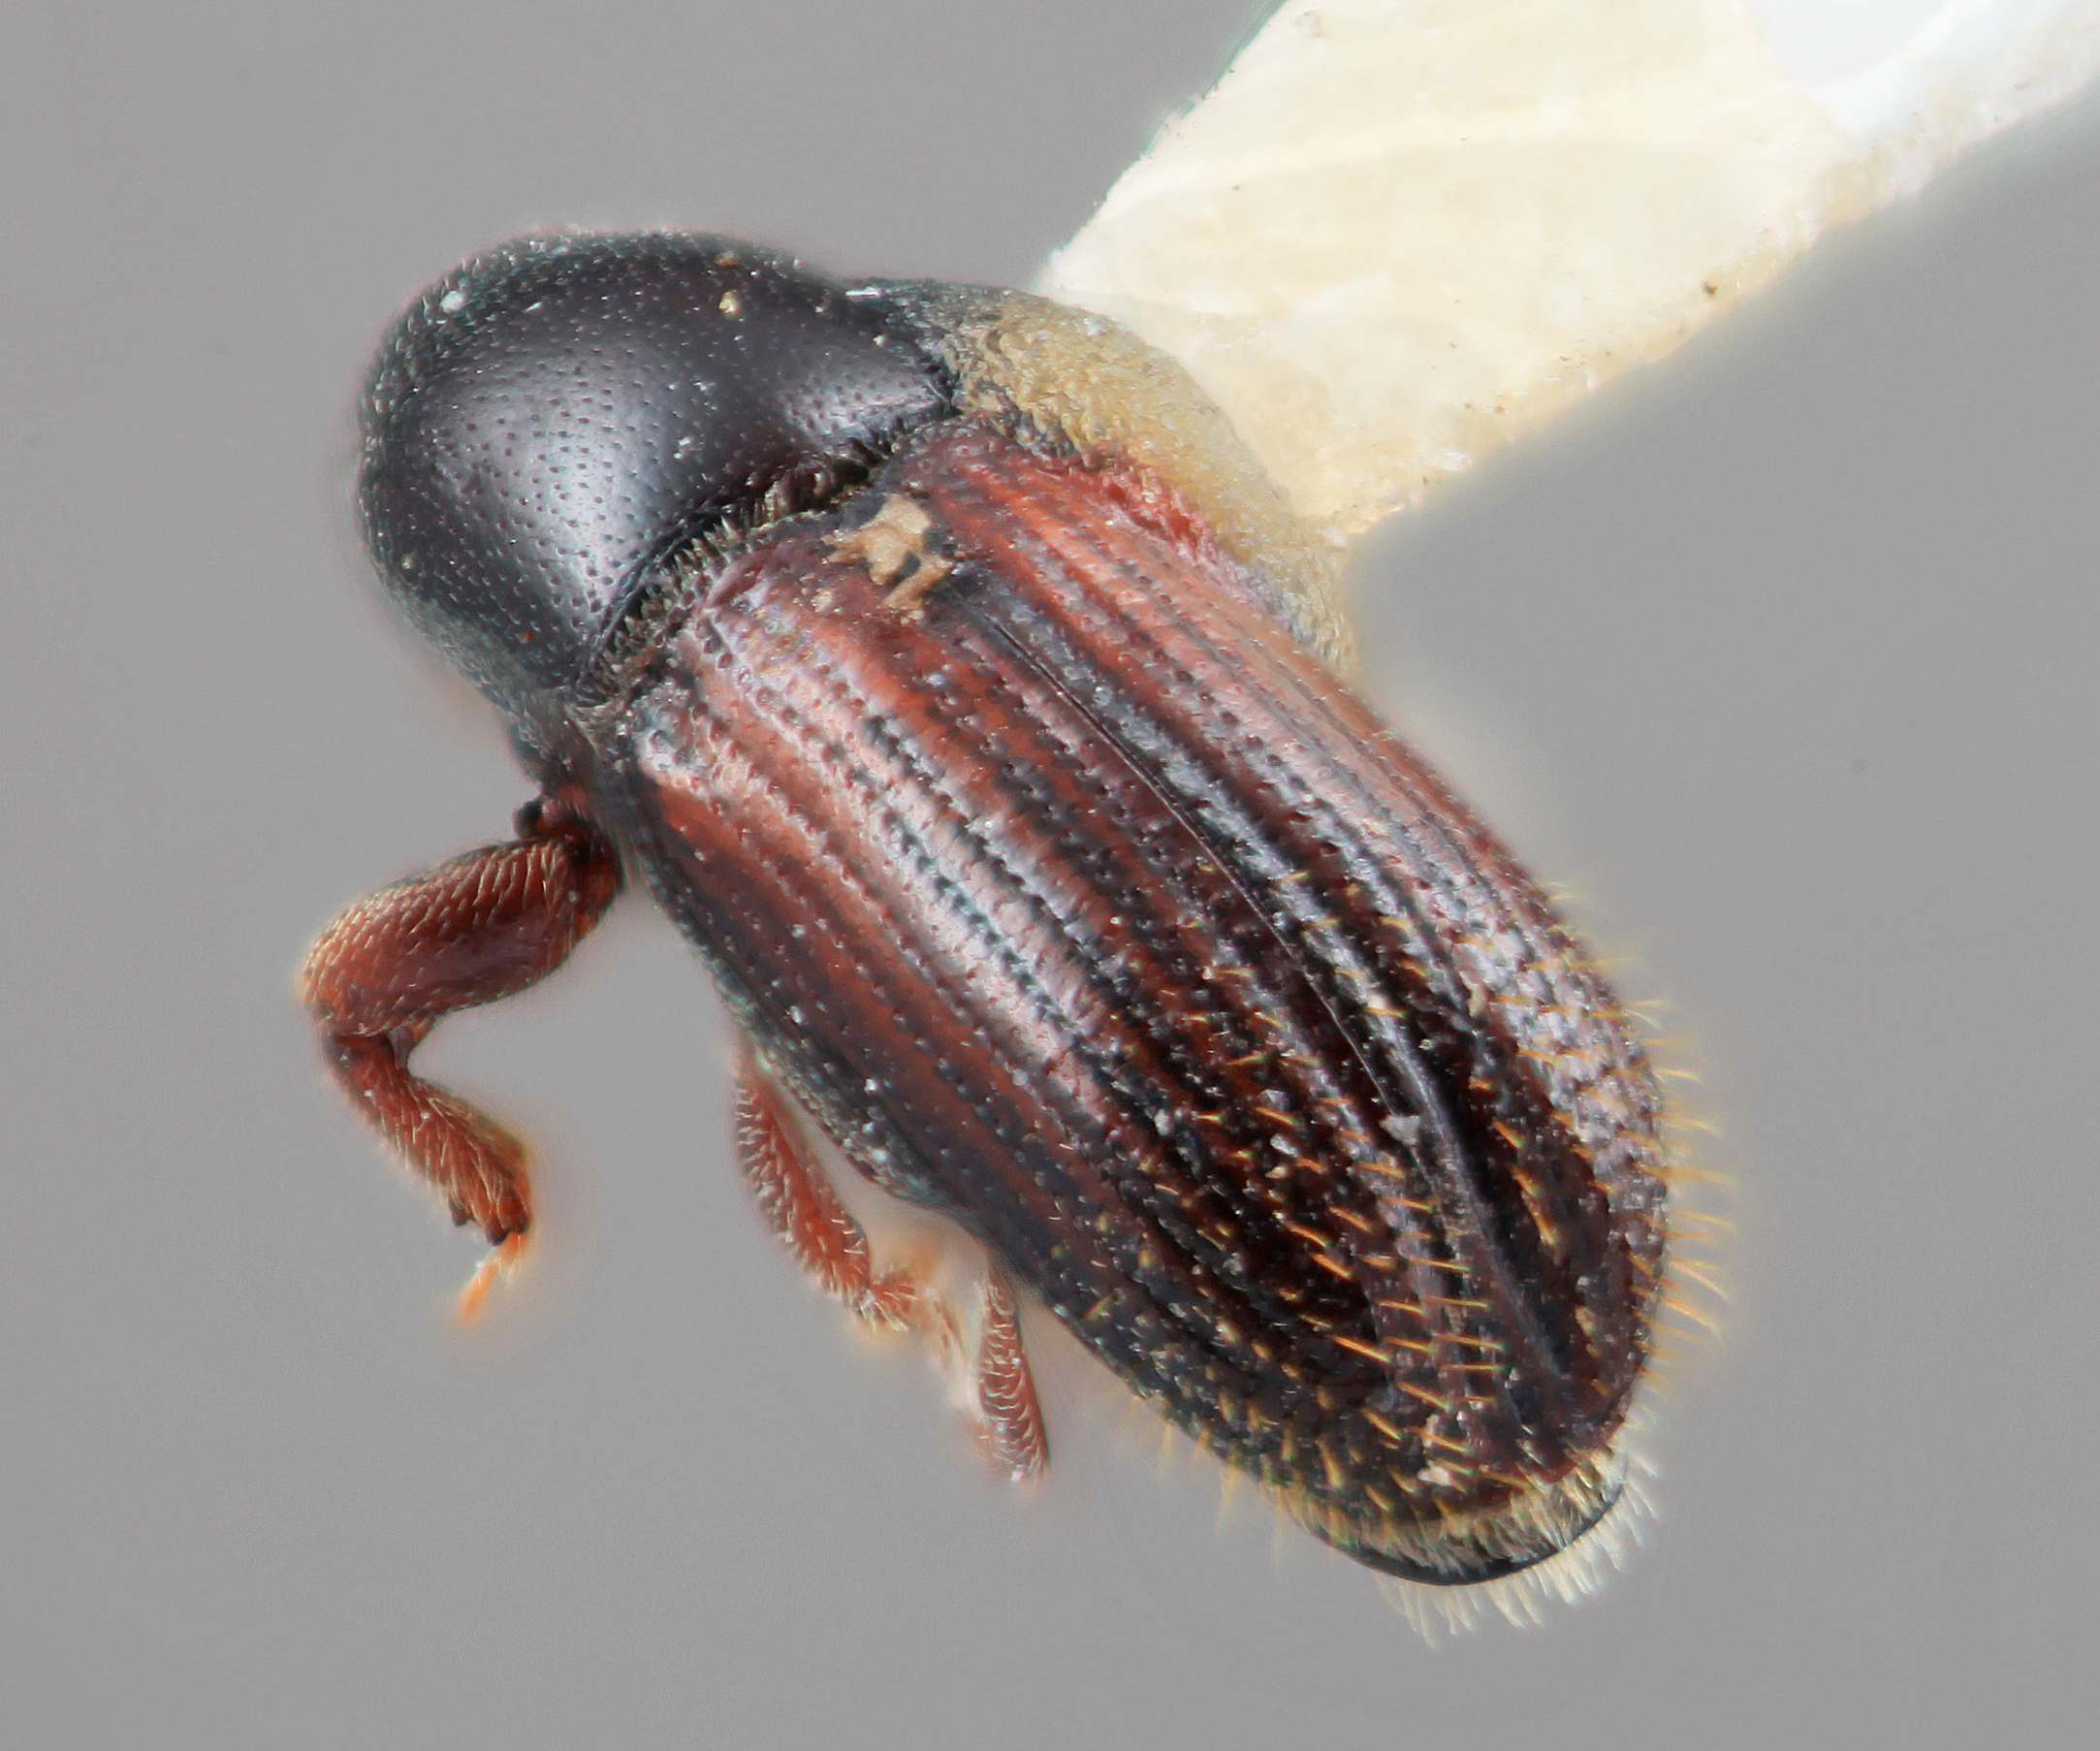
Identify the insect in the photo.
Cnesinus electinus
